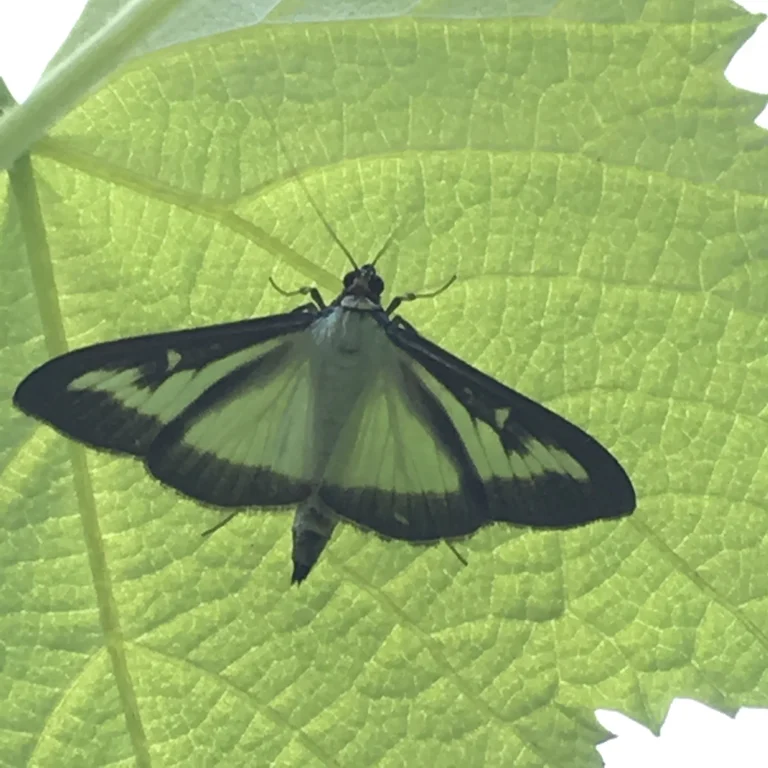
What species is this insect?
Cydalima perspectalis
